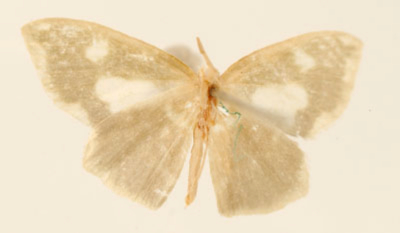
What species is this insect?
Hydata notula
